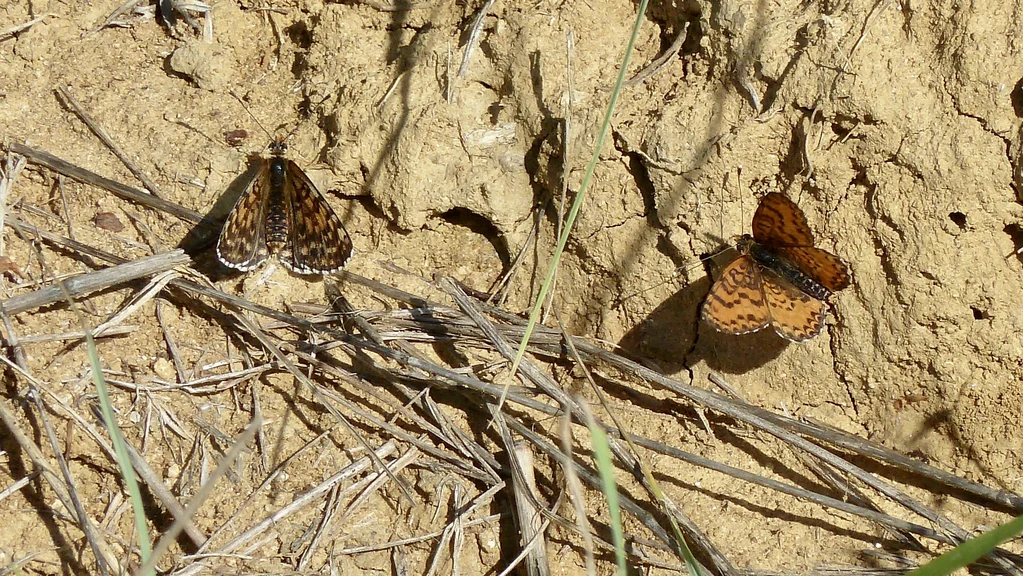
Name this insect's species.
Melitaea didyma
